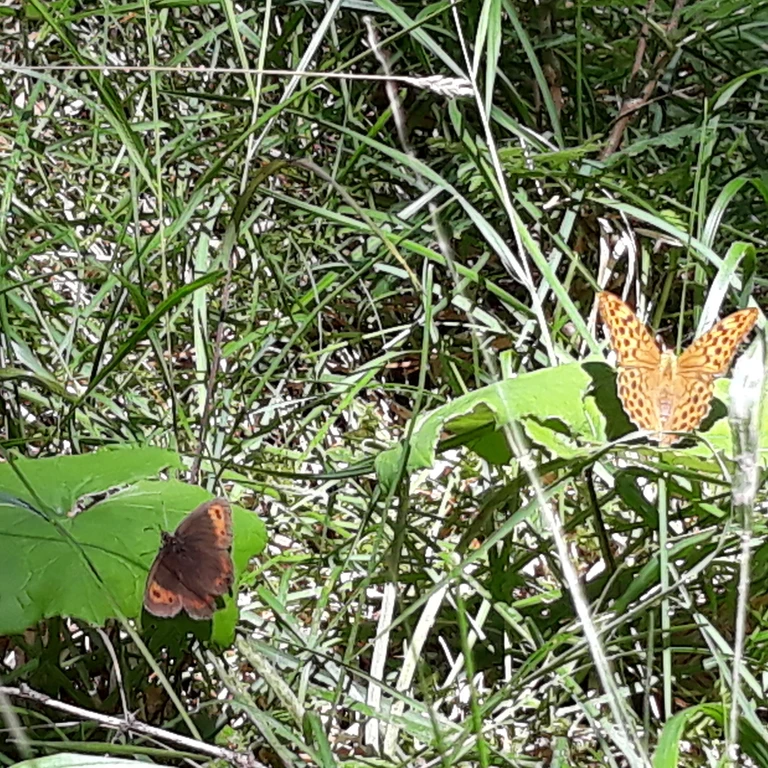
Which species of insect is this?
Argynnis paphia
